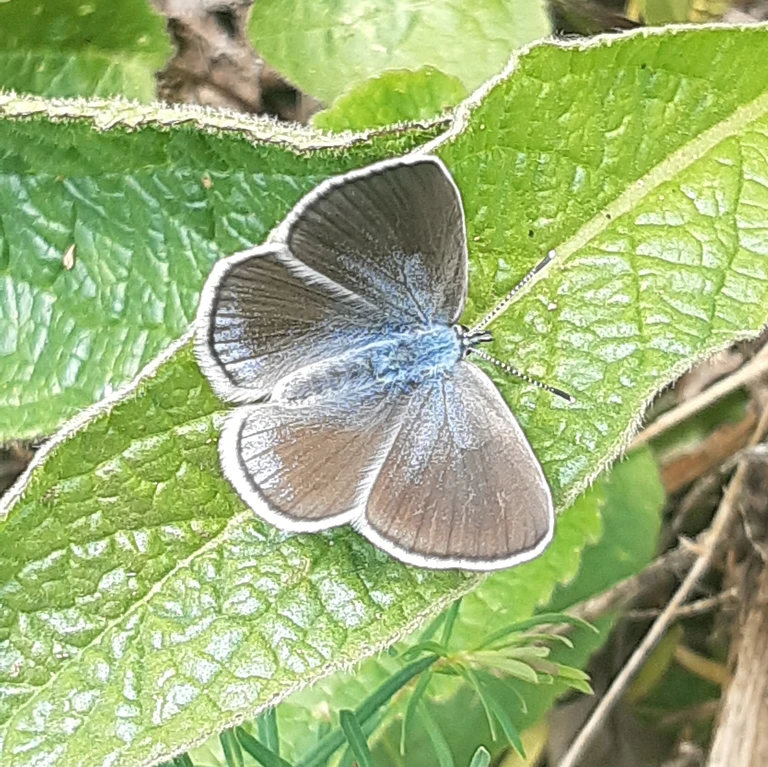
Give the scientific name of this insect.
Glaucopsyche alexis
